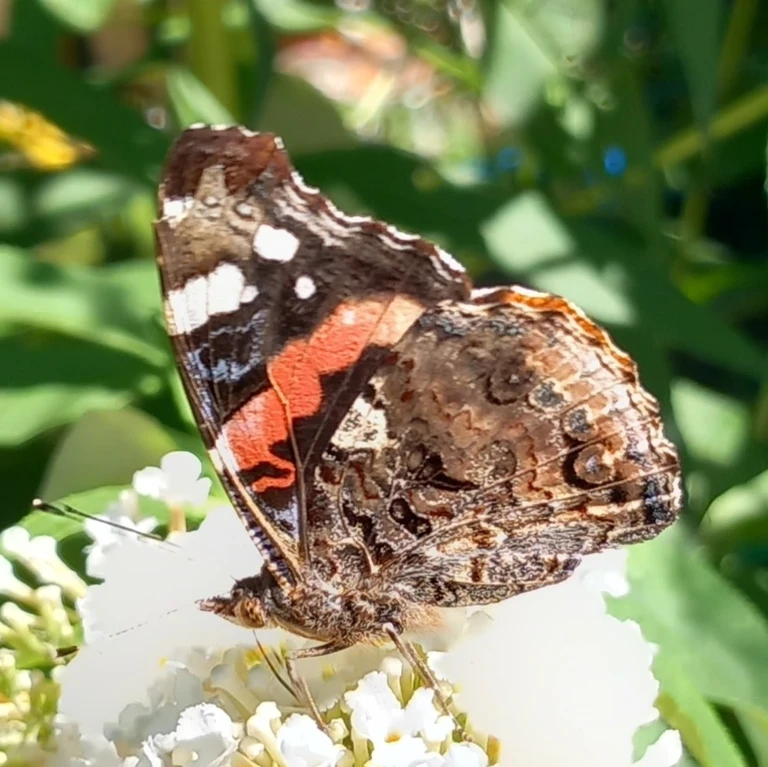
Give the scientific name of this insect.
Vanessa atalanta
